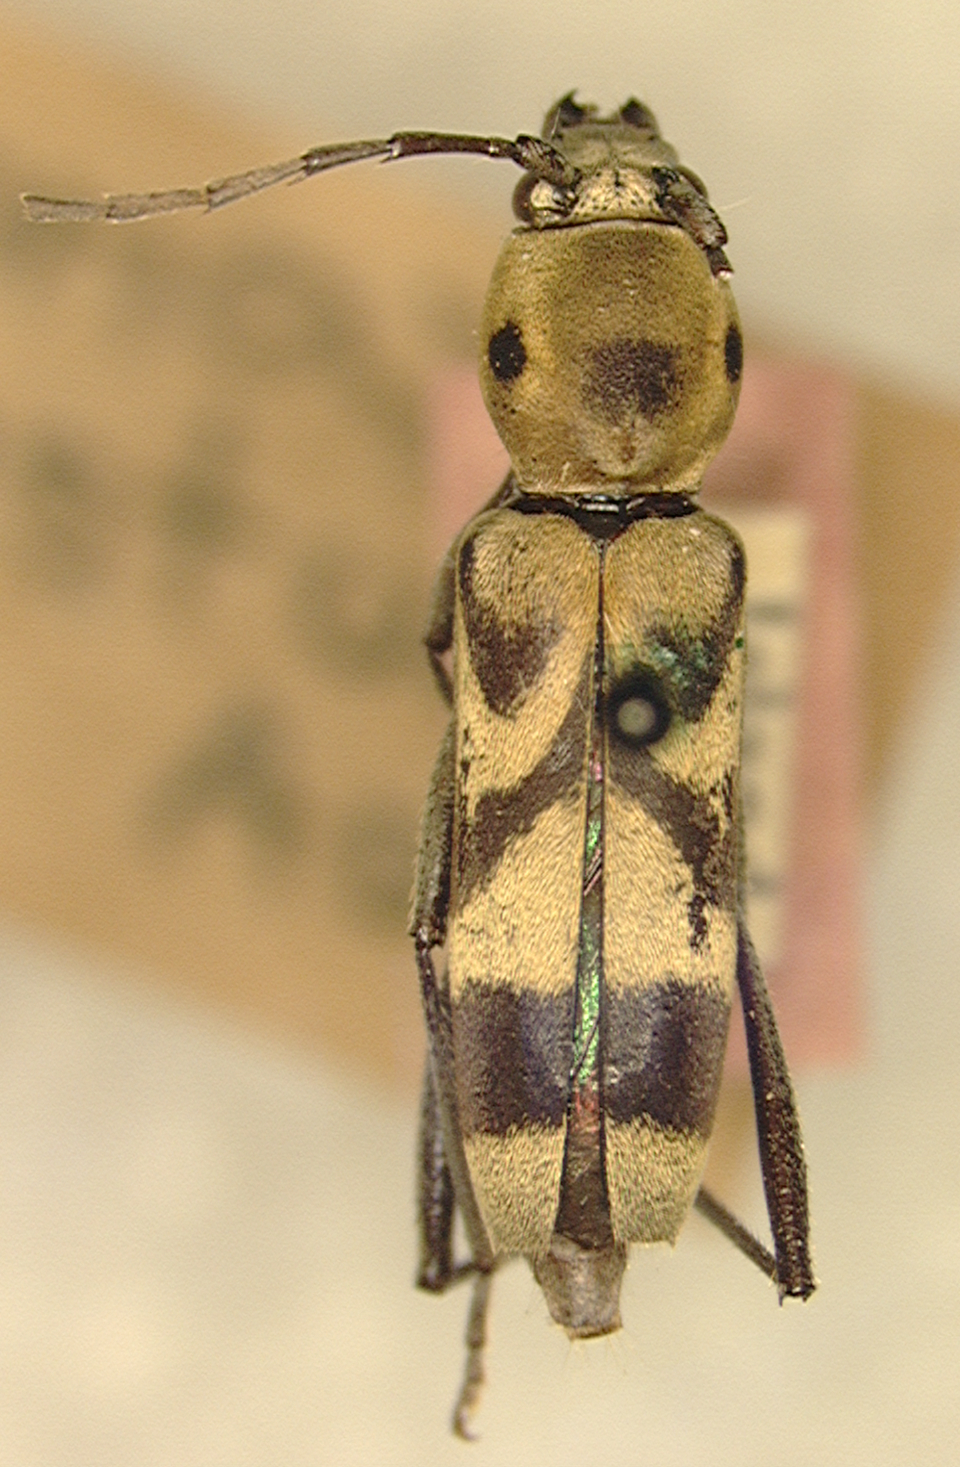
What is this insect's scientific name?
Demonax robustus
